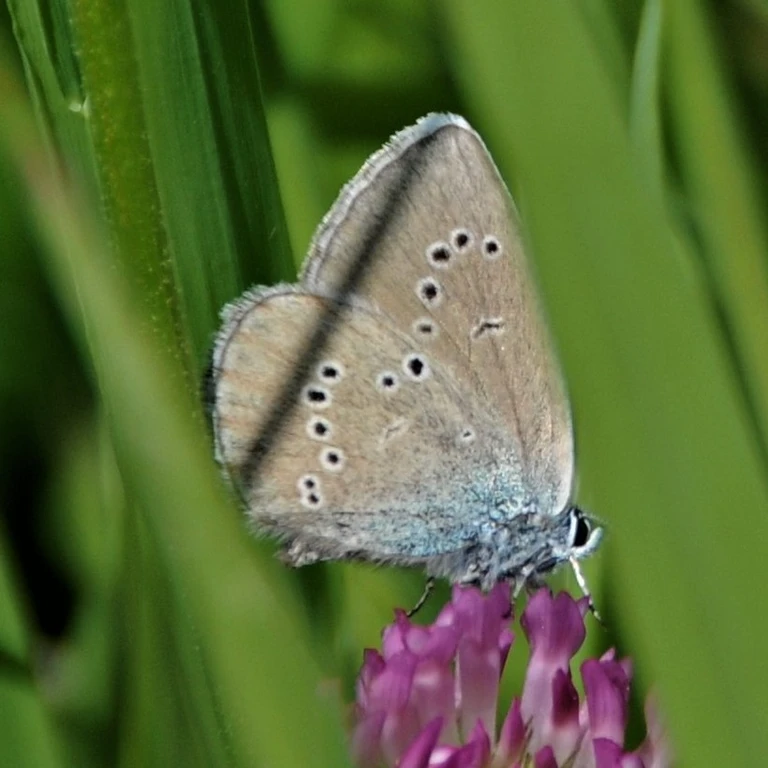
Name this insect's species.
Cyaniris semiargus
